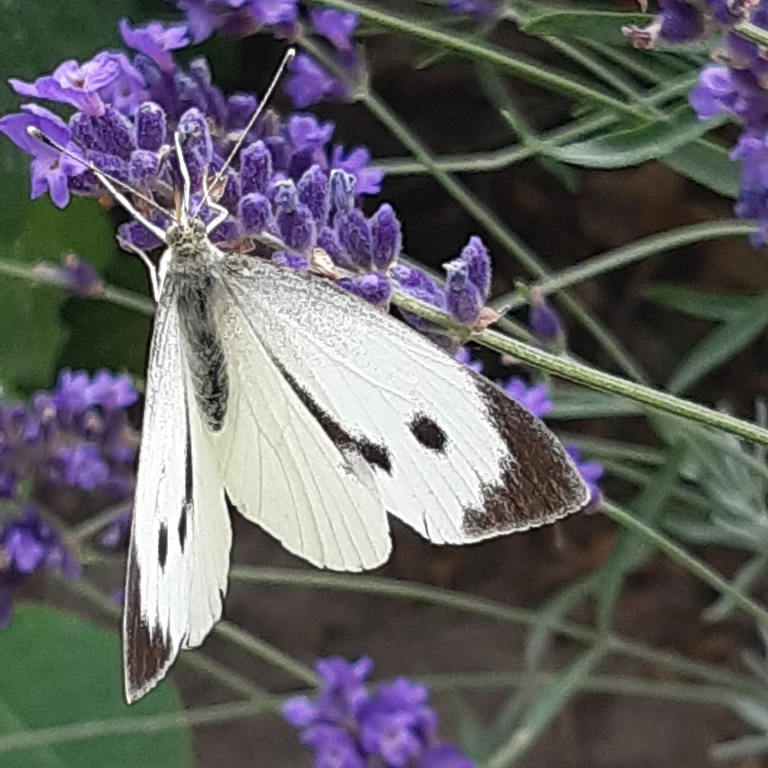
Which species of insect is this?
Pieris brassicae
